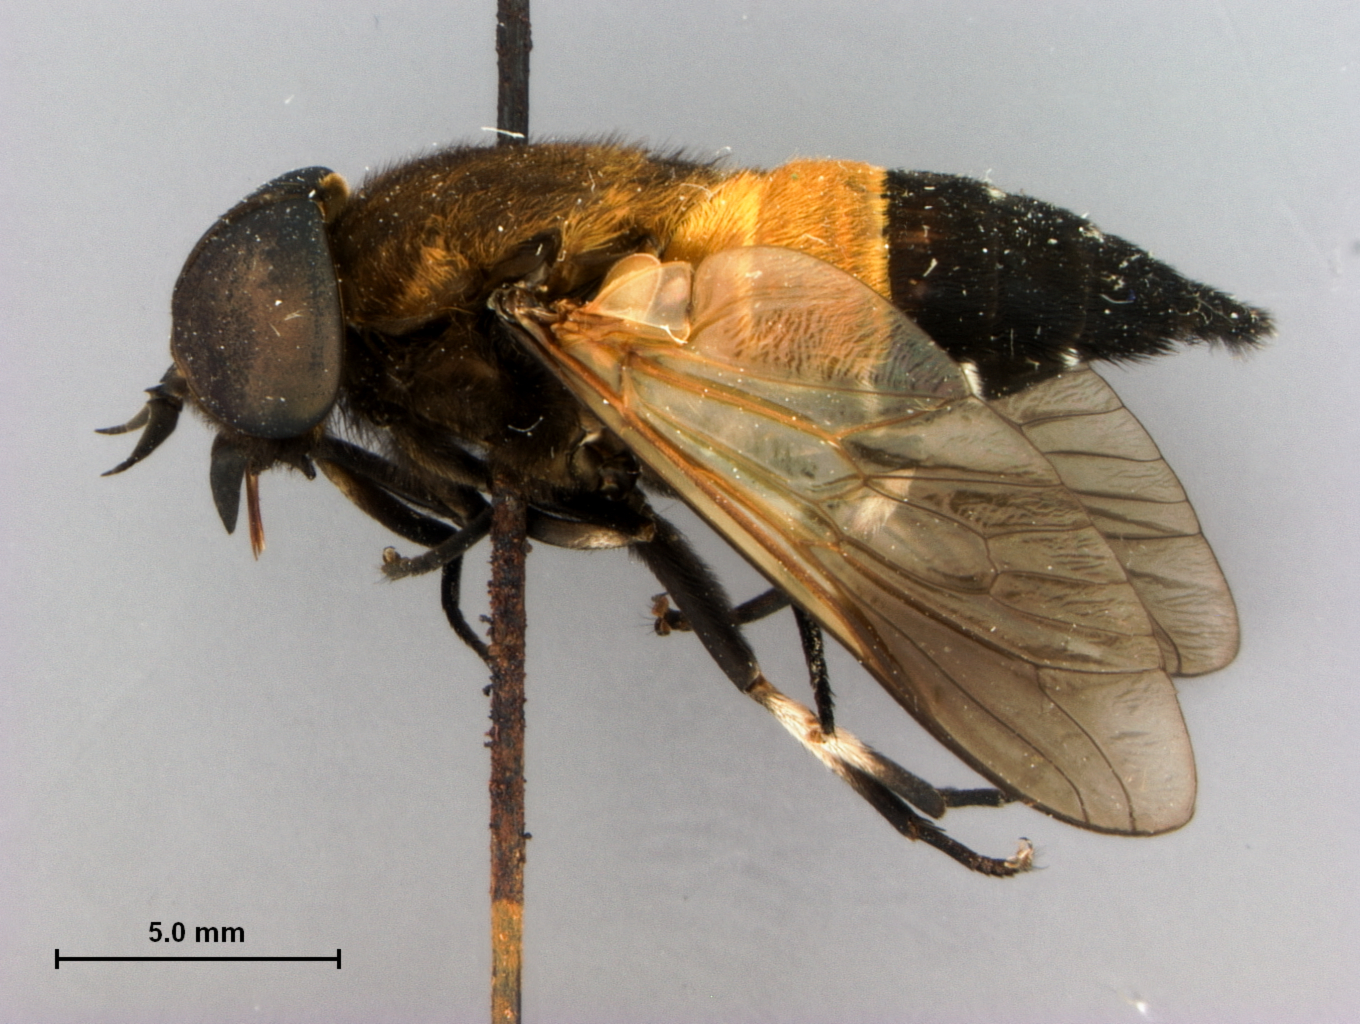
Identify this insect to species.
Tabanus abbasalis
